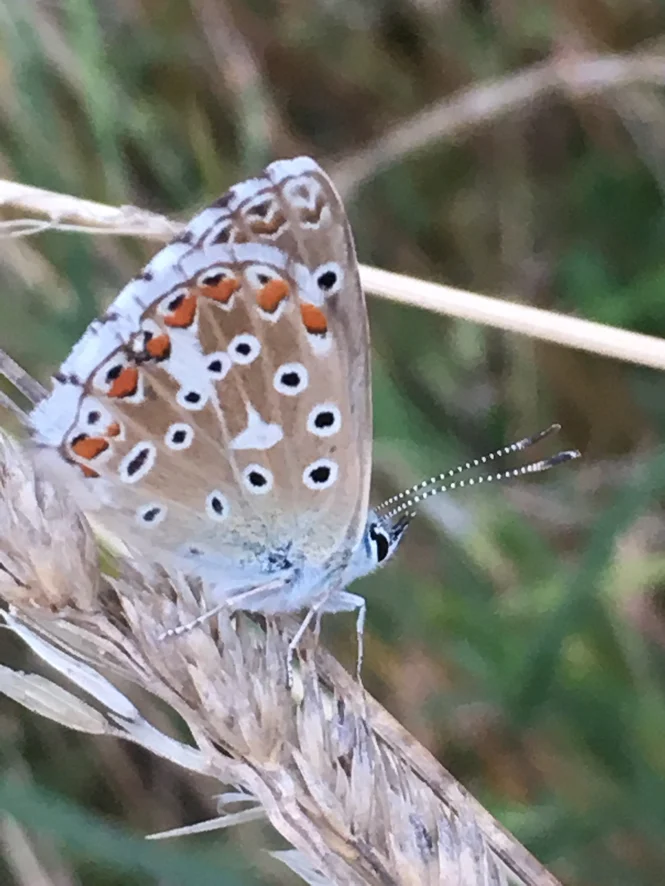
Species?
Lysandra bellargus
